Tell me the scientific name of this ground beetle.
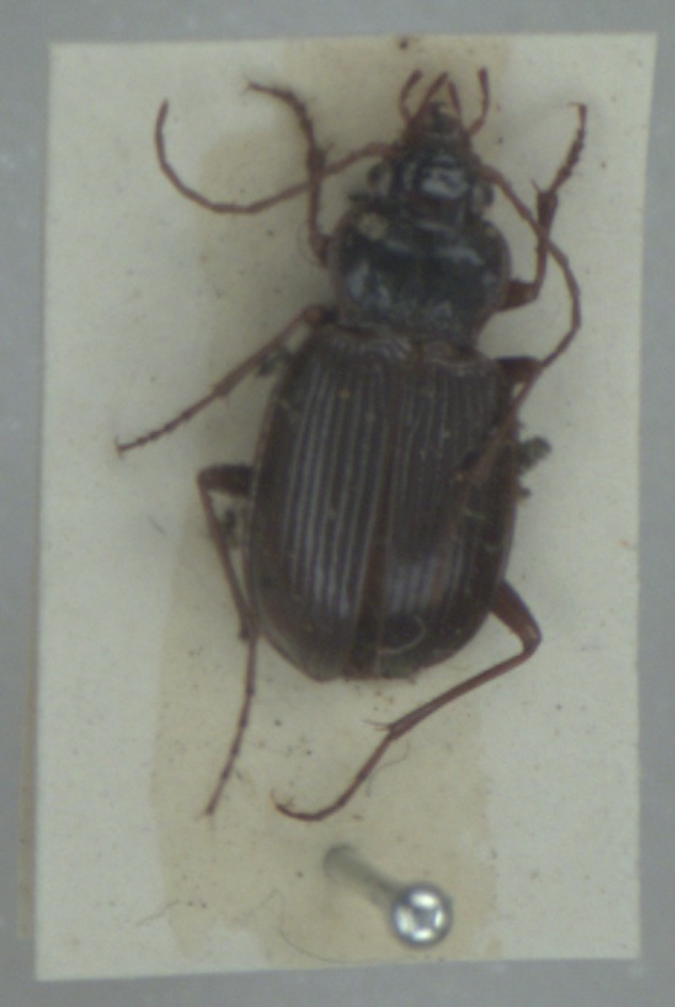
Nebria brevicollis
